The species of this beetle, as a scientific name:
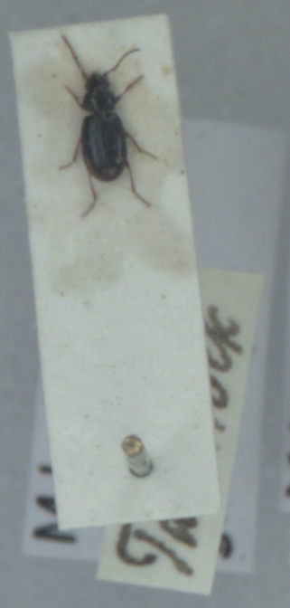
Bembidion guttula
